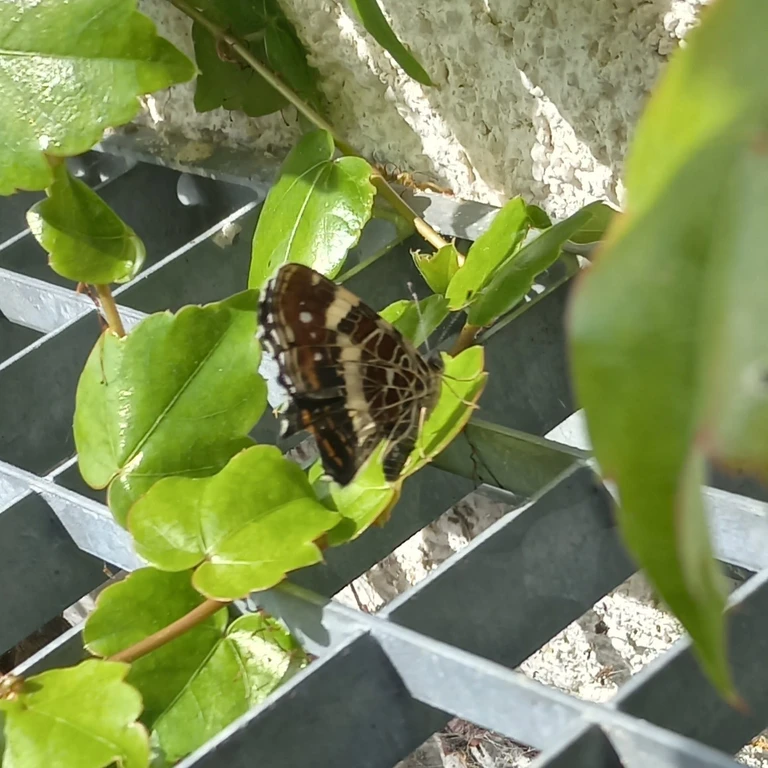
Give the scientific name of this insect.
Araschnia levana
